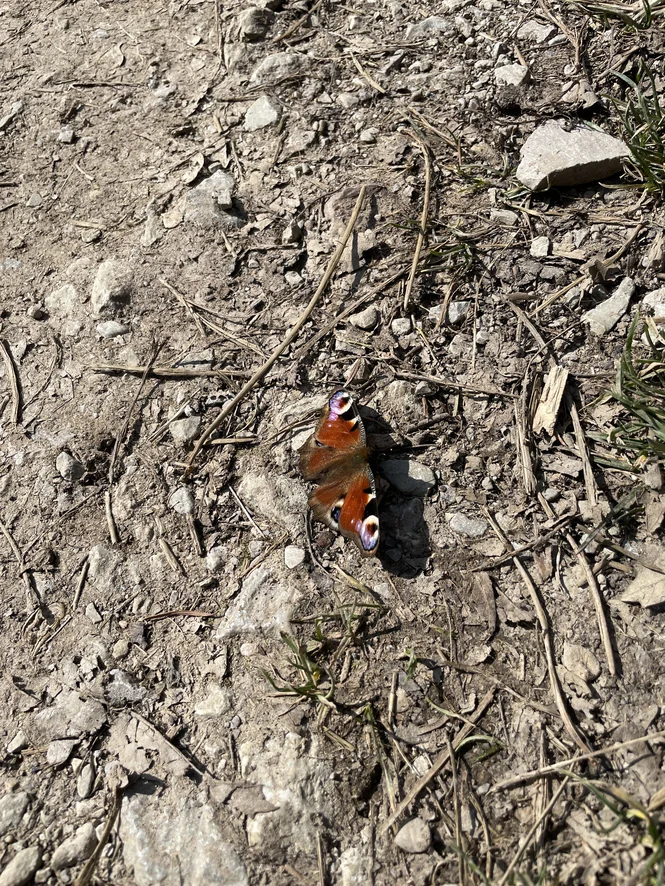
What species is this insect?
Aglais io
